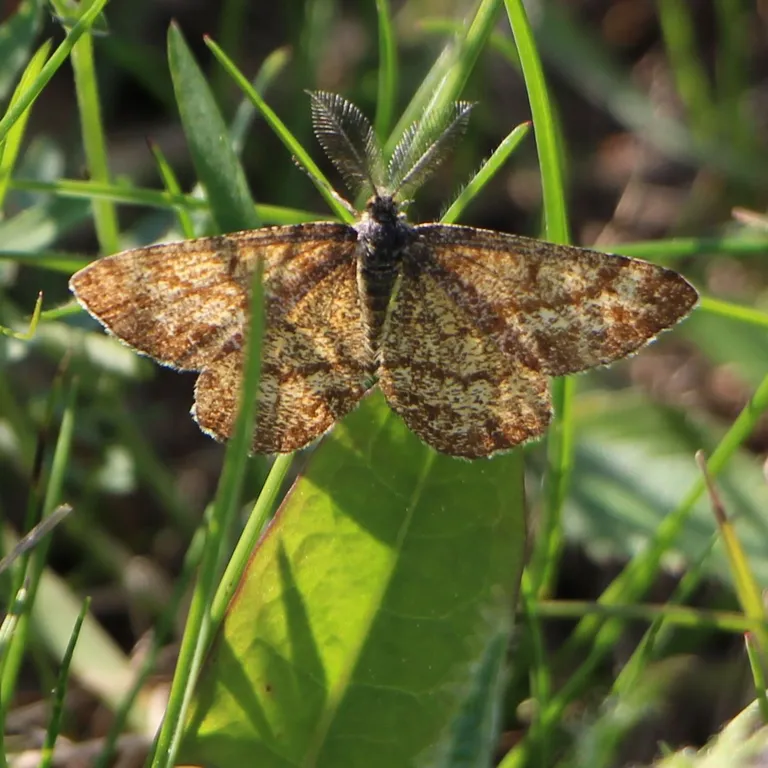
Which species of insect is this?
Ematurga atomaria
